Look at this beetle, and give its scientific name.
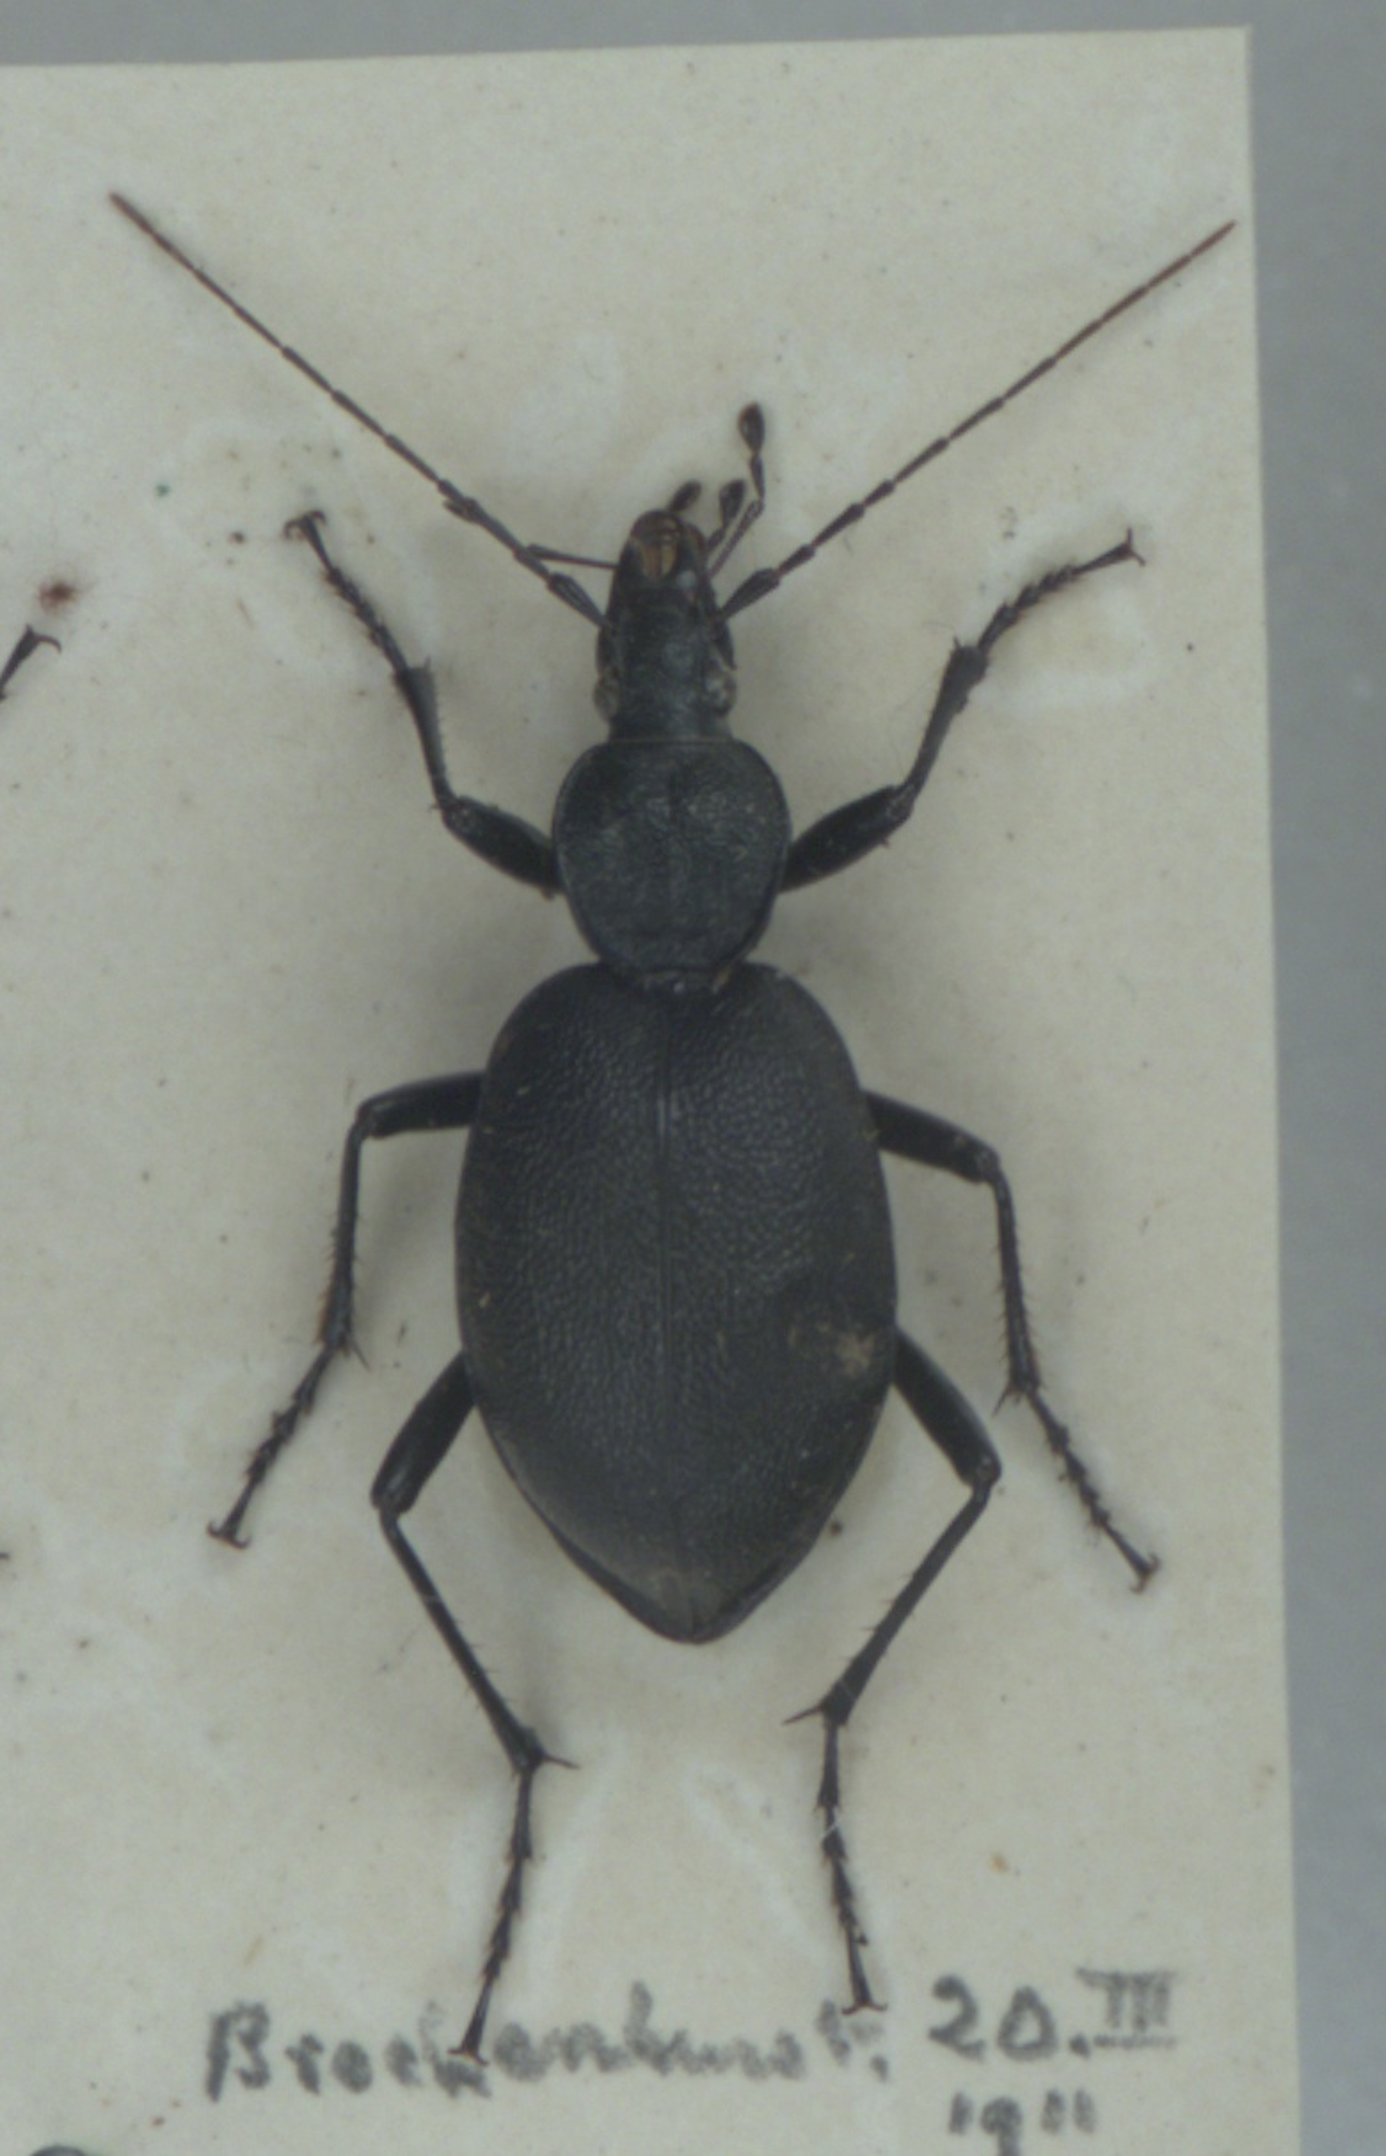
Cychrus caraboides
